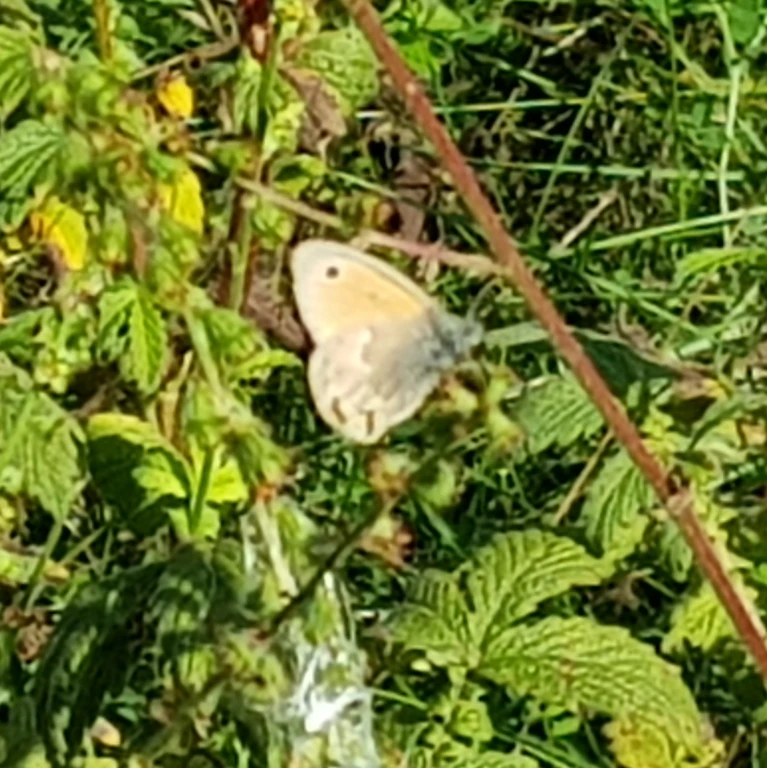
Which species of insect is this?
Coenonympha pamphilus
